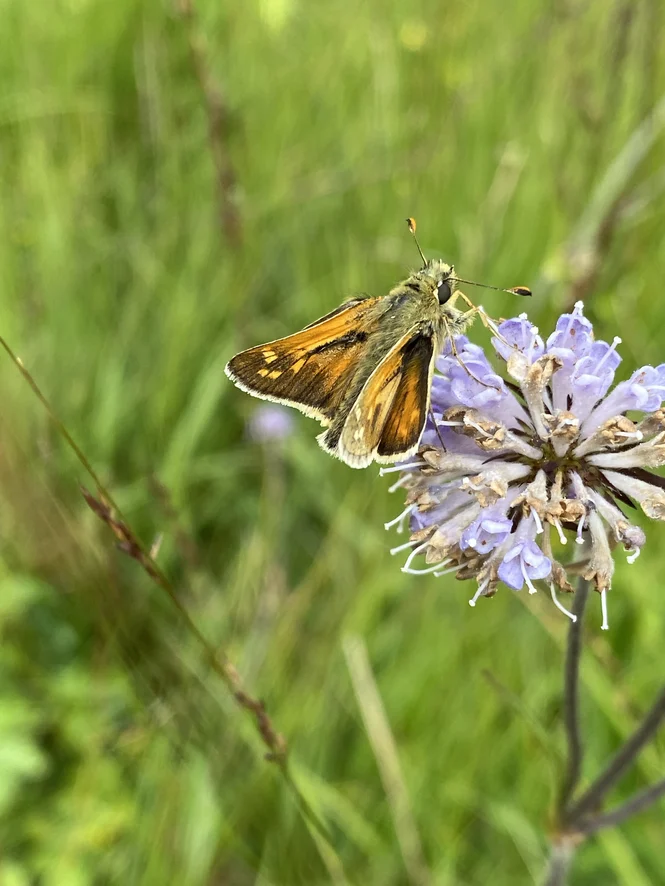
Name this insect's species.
Hesperia comma
